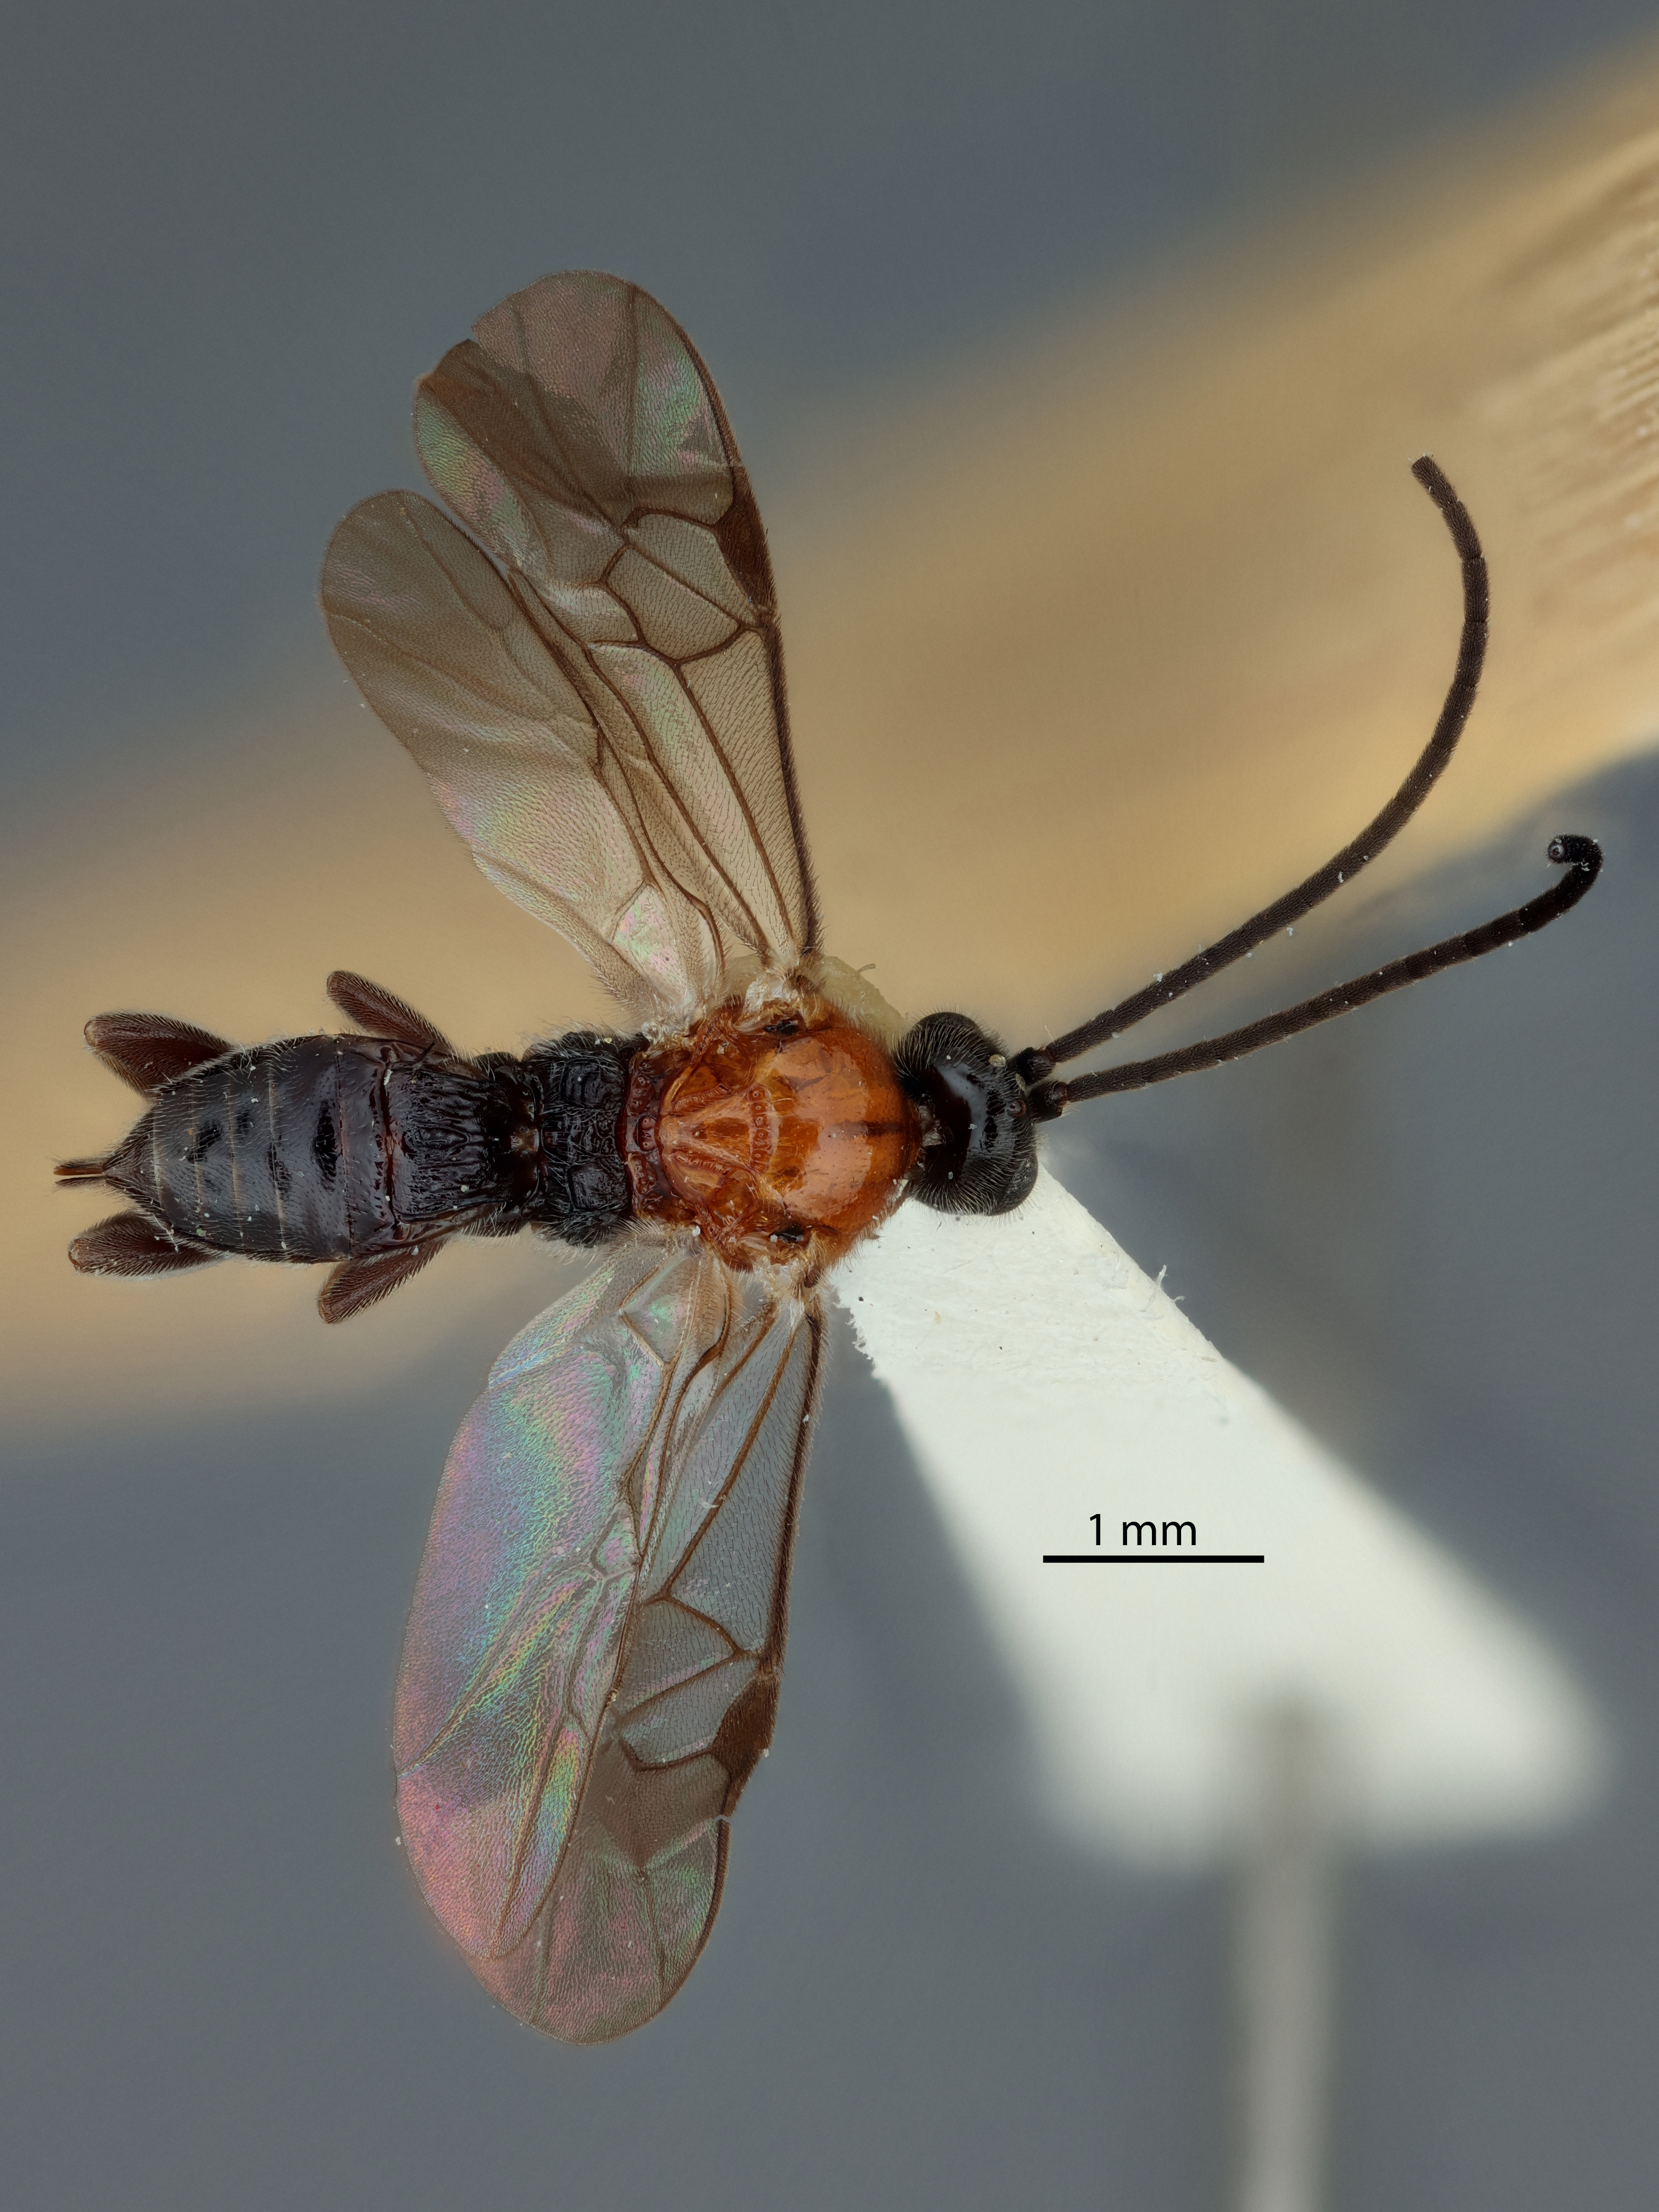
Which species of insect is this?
Alphomelon crocostethus
